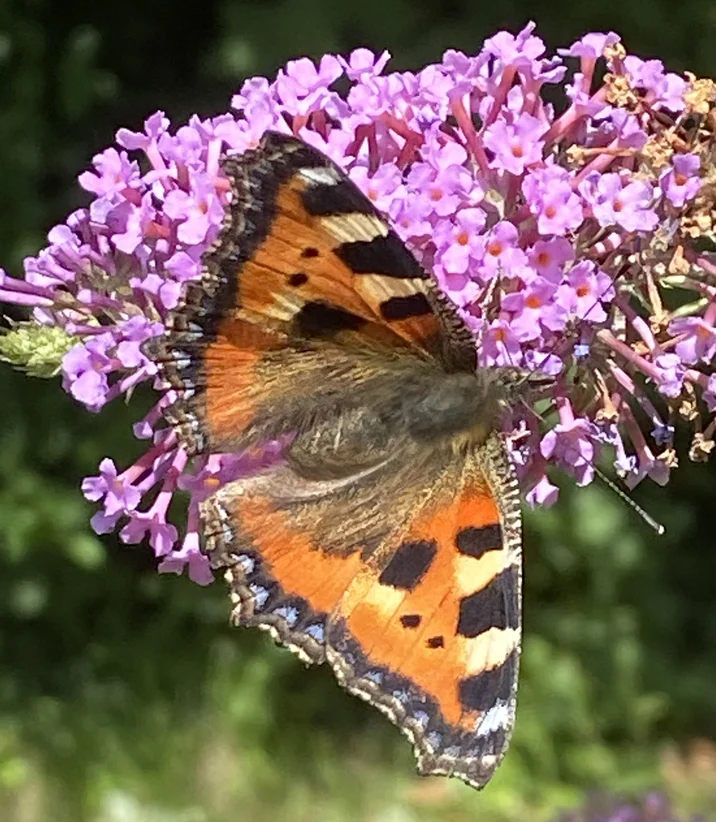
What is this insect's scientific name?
Aglais urticae
